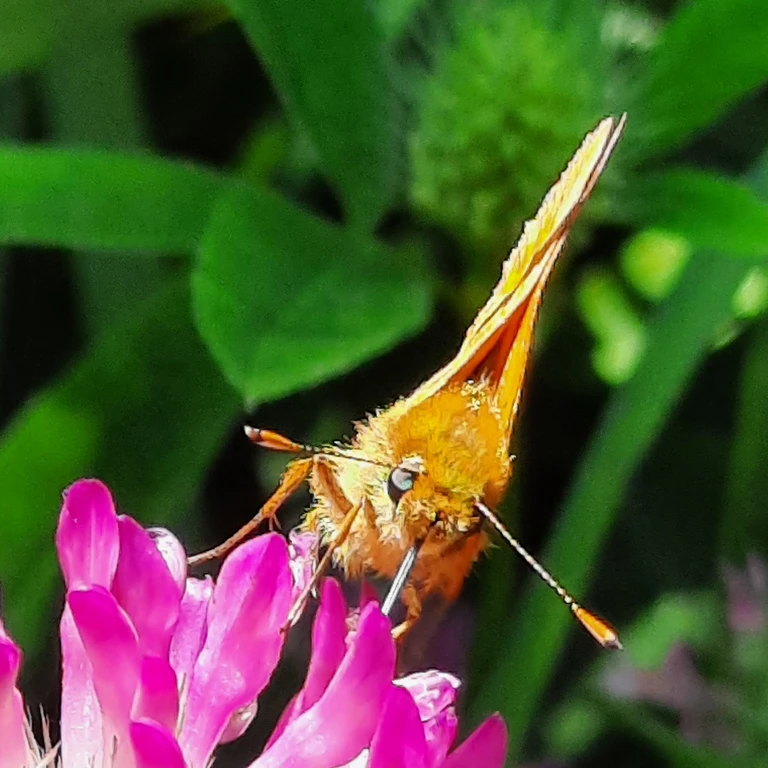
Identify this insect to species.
Ochlodes sylvanus (also Ochlodes venata)
